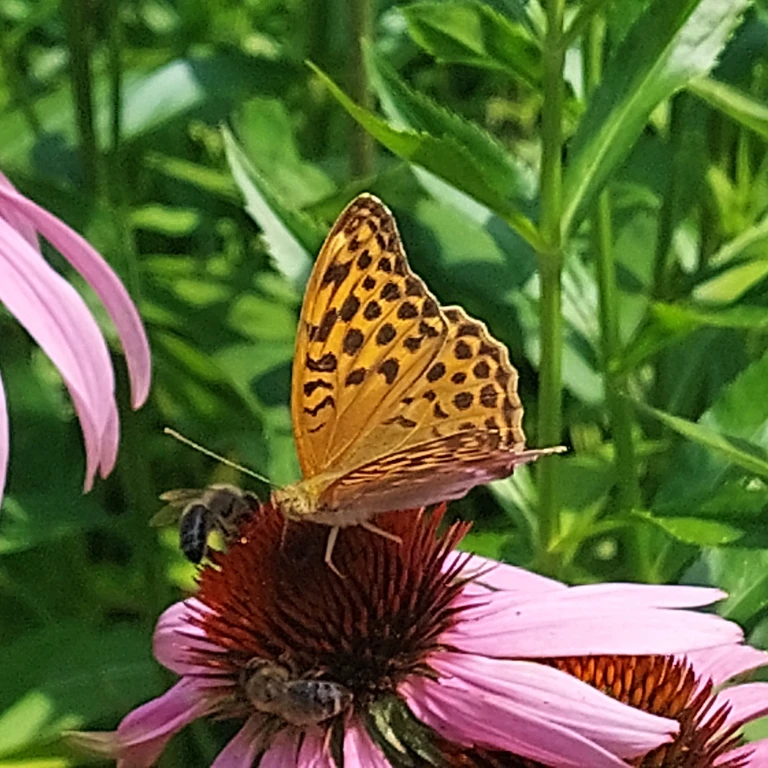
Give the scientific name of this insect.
Argynnis paphia
